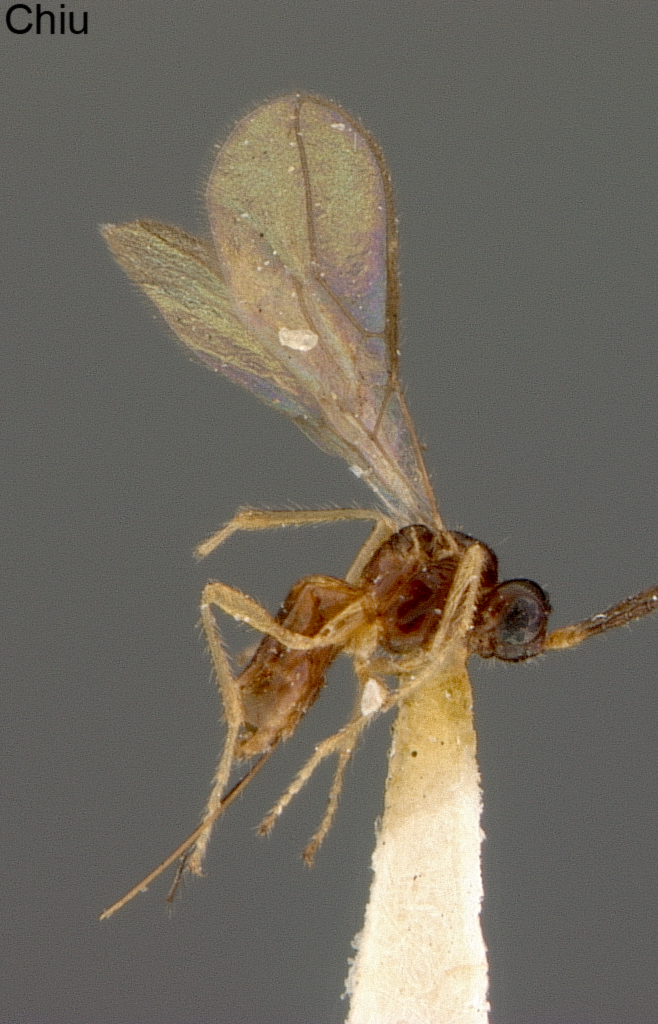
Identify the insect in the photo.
Aspilota armillariae
